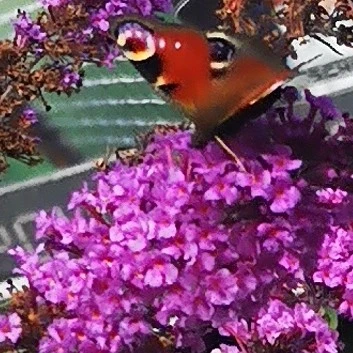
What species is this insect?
Aglais io
